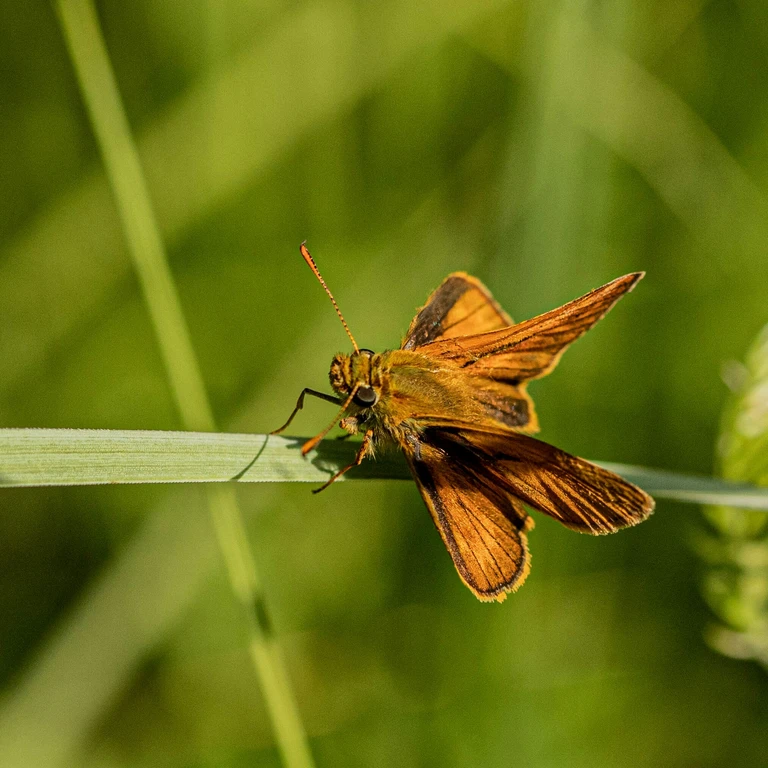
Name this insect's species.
Ochlodes sylvanus (also Ochlodes venata)
